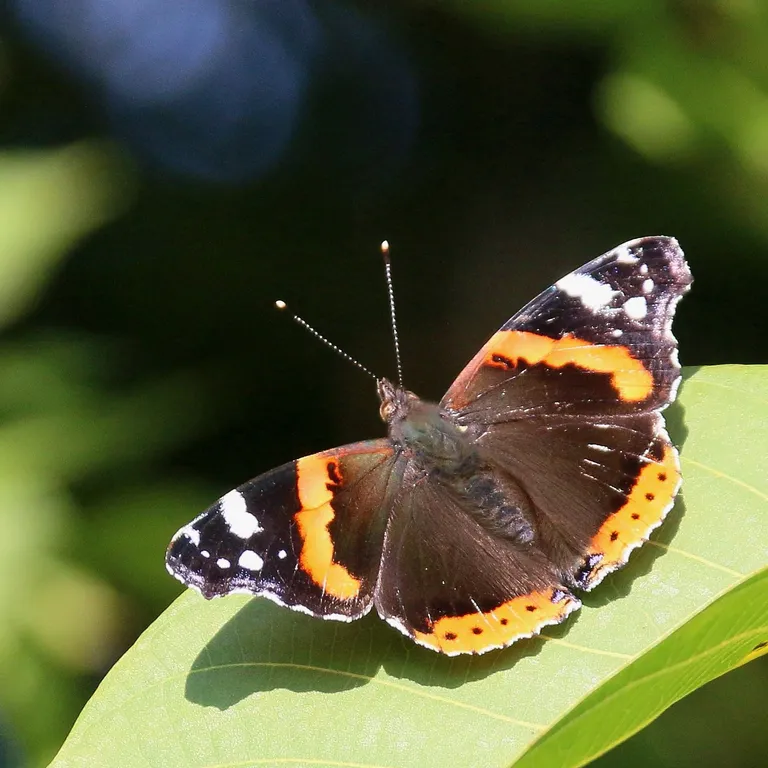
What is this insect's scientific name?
Vanessa atalanta
